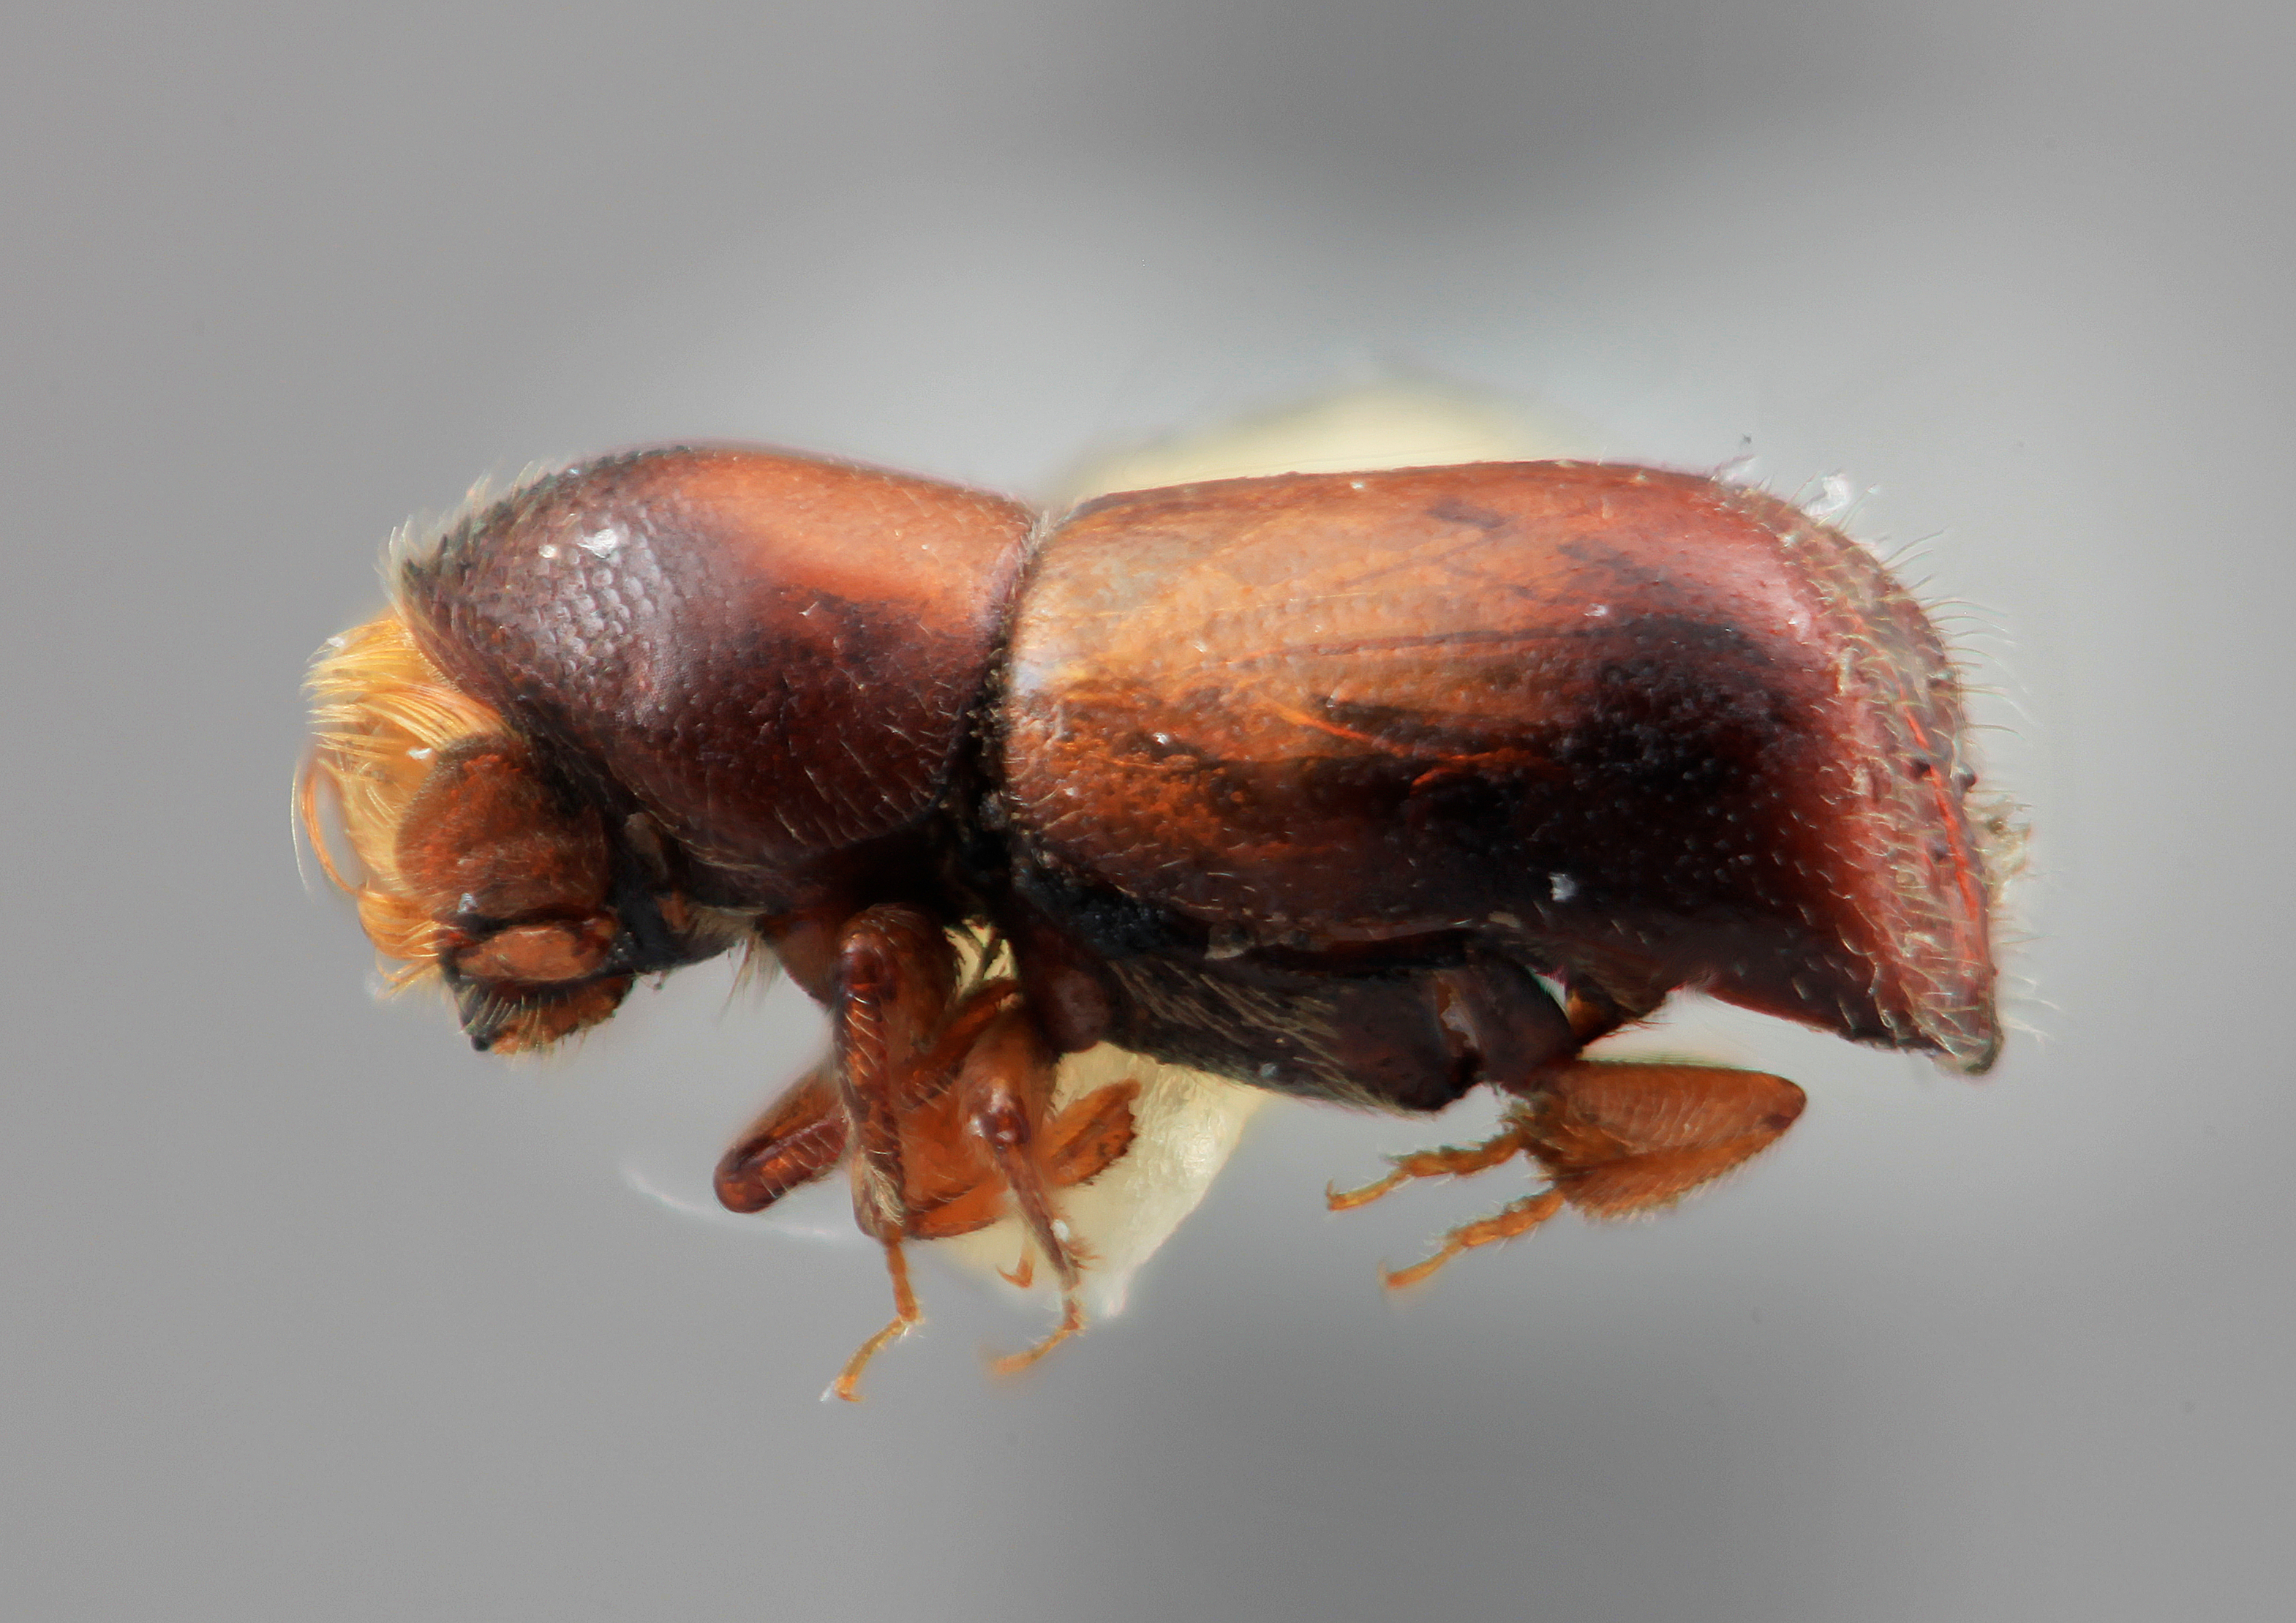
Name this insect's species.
Corthylus andinus
